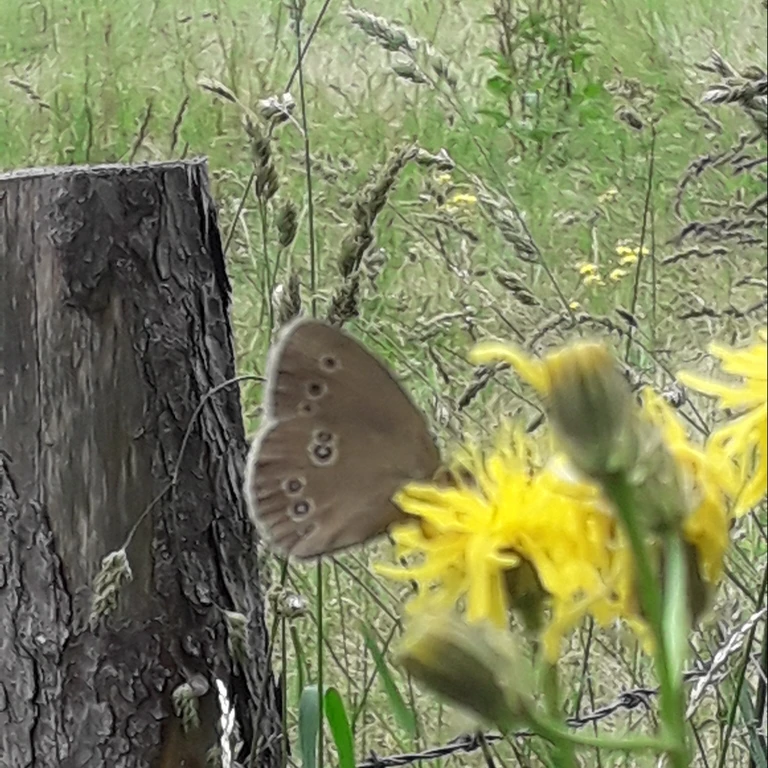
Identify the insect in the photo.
Aphantopus hyperantus
